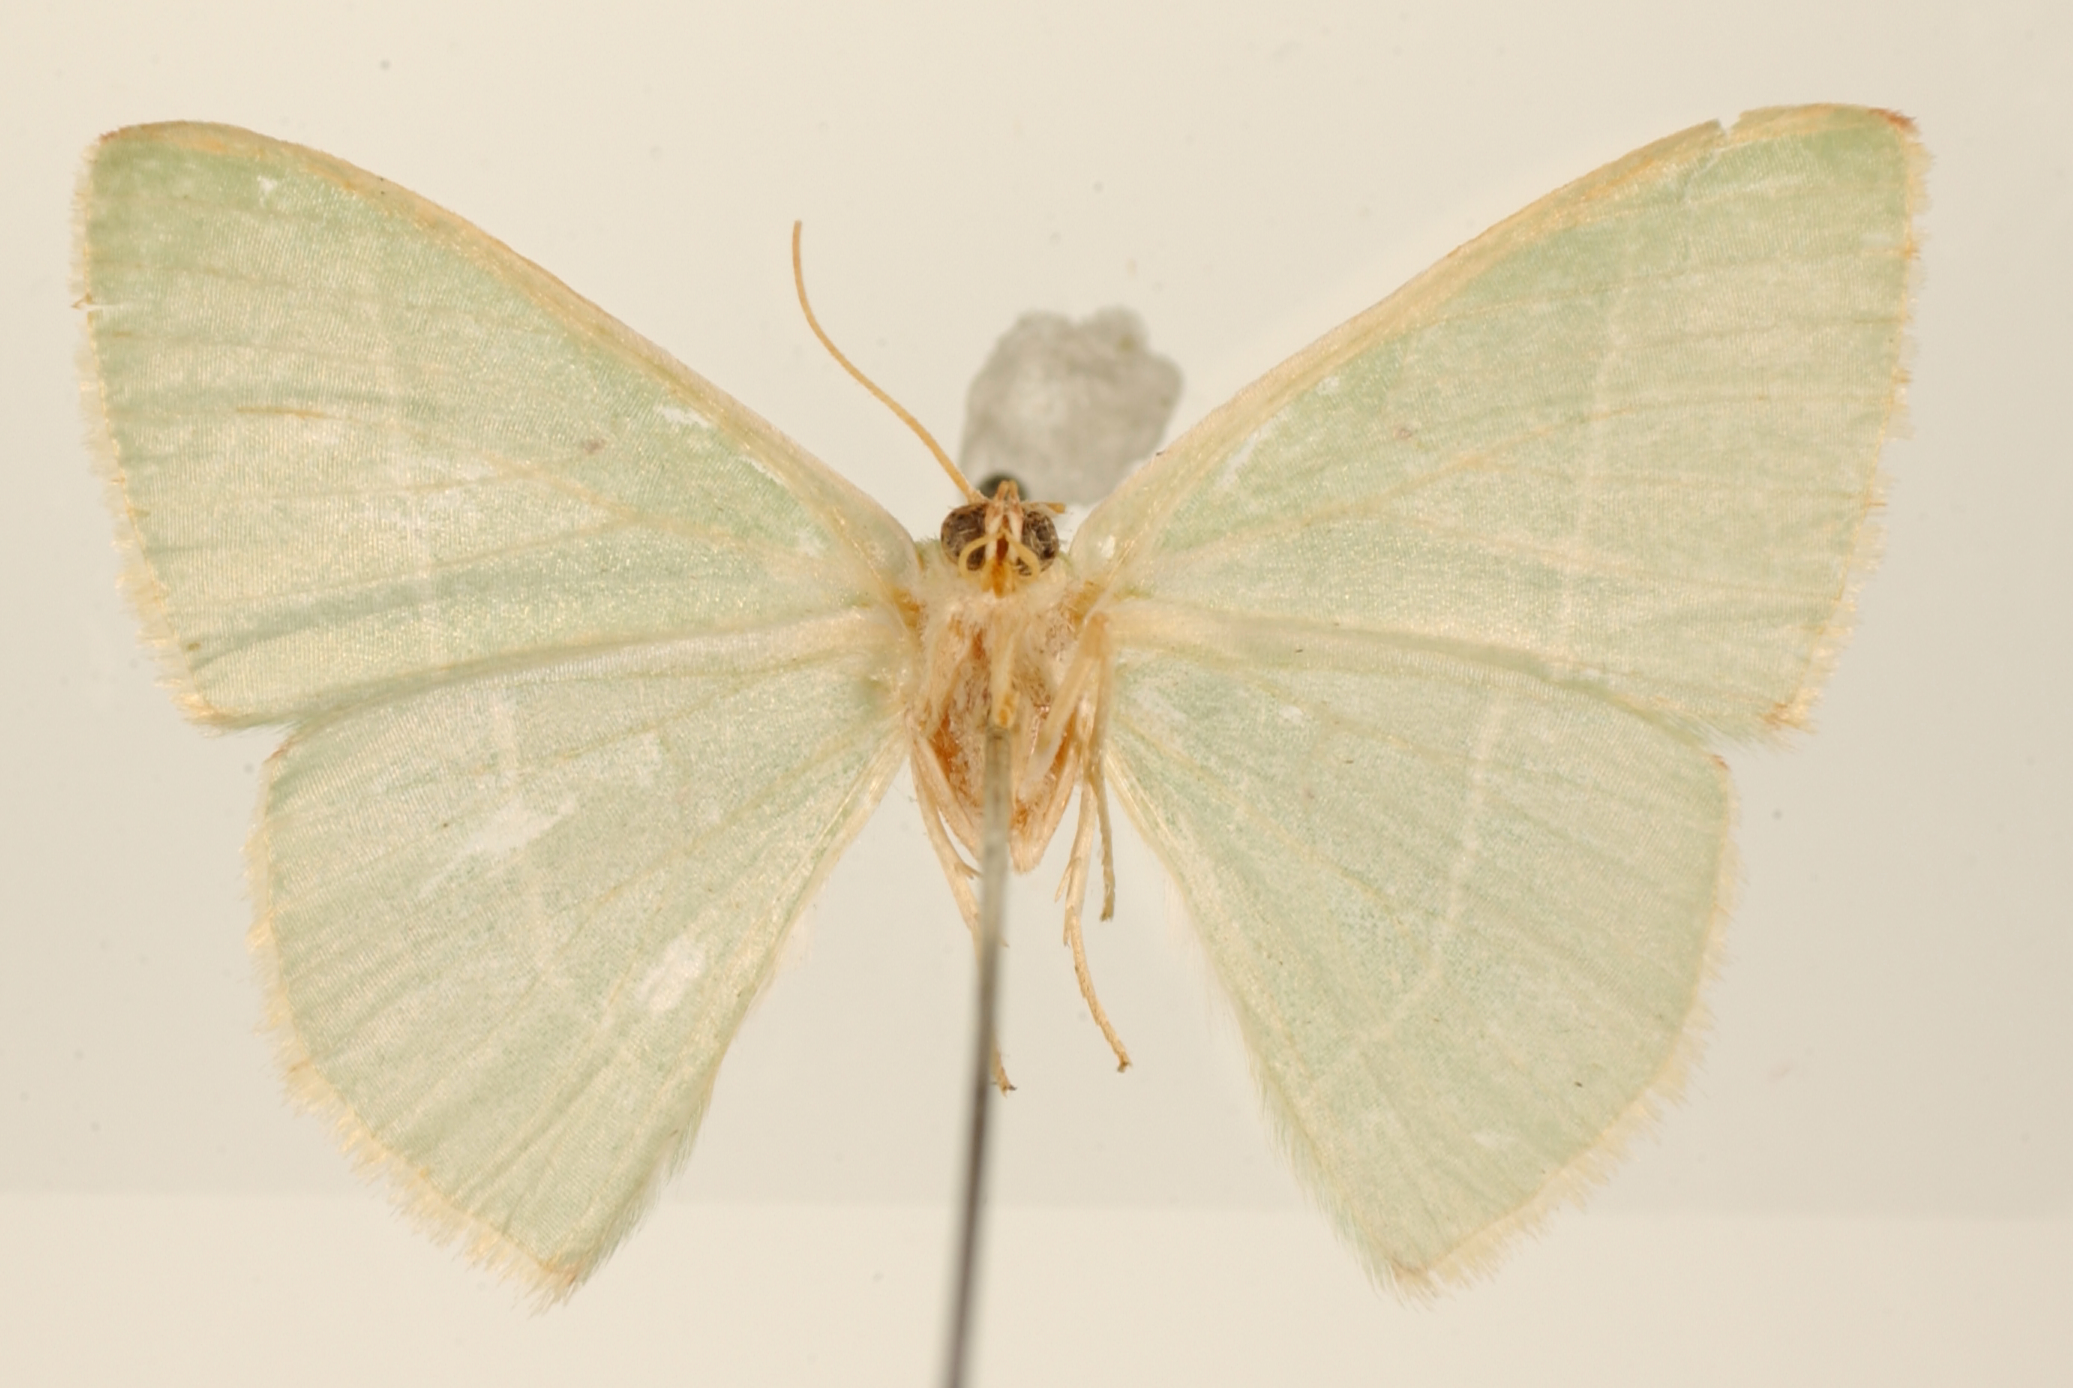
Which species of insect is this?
Miantonota rectilinea
